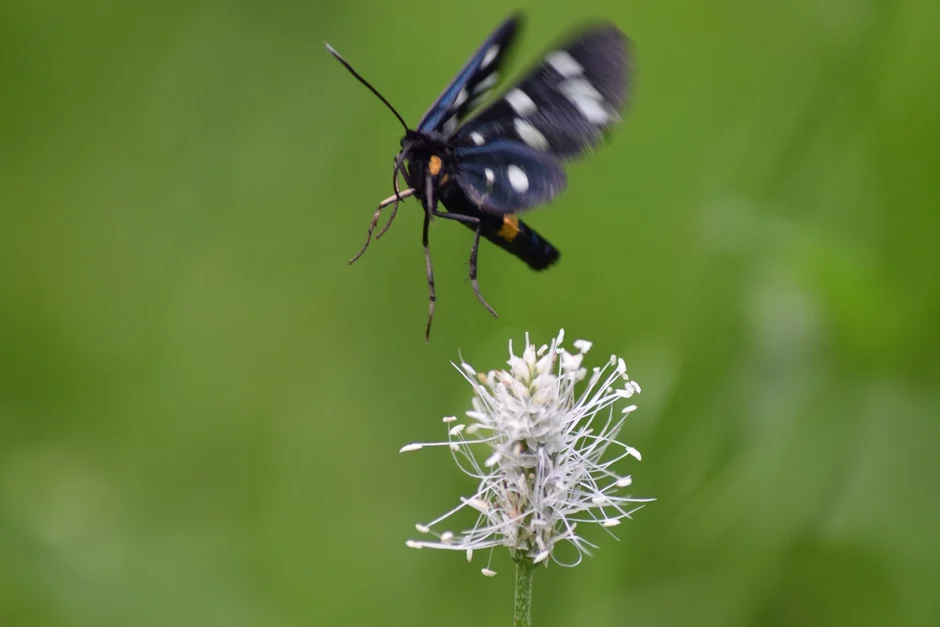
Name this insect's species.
Amata phegea
